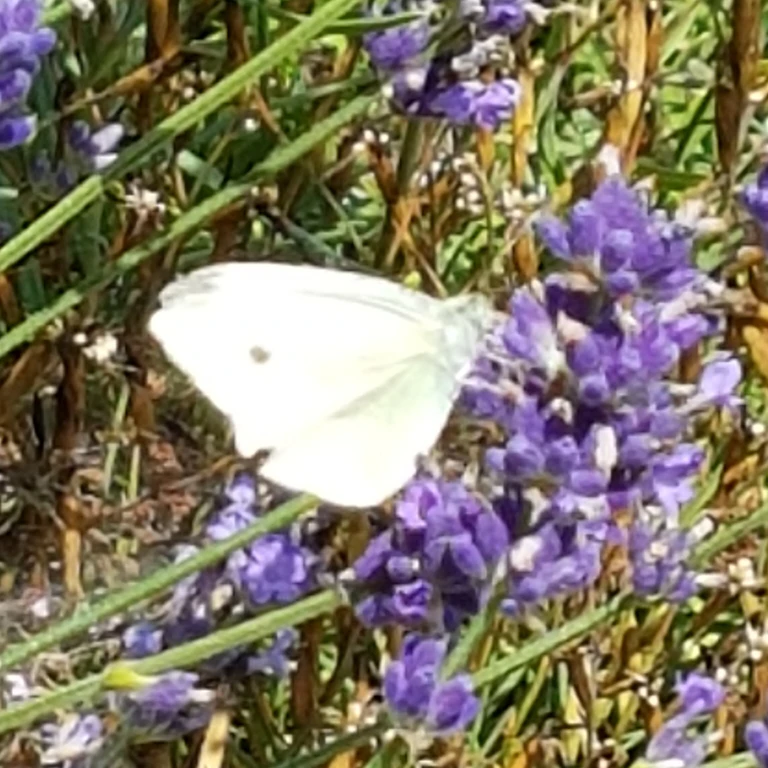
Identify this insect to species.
Pieris rapae
